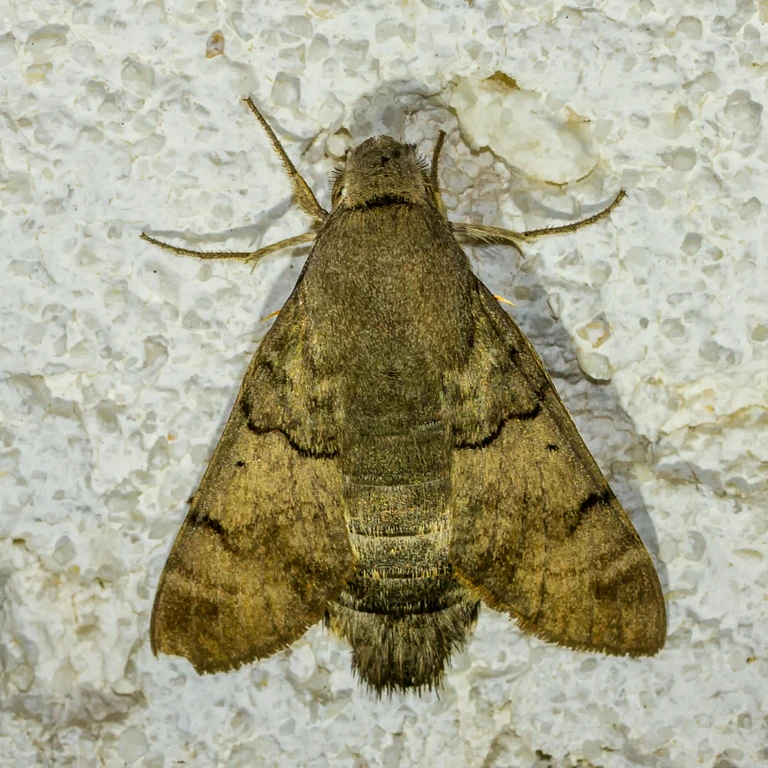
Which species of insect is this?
Macroglossum stellatarum
